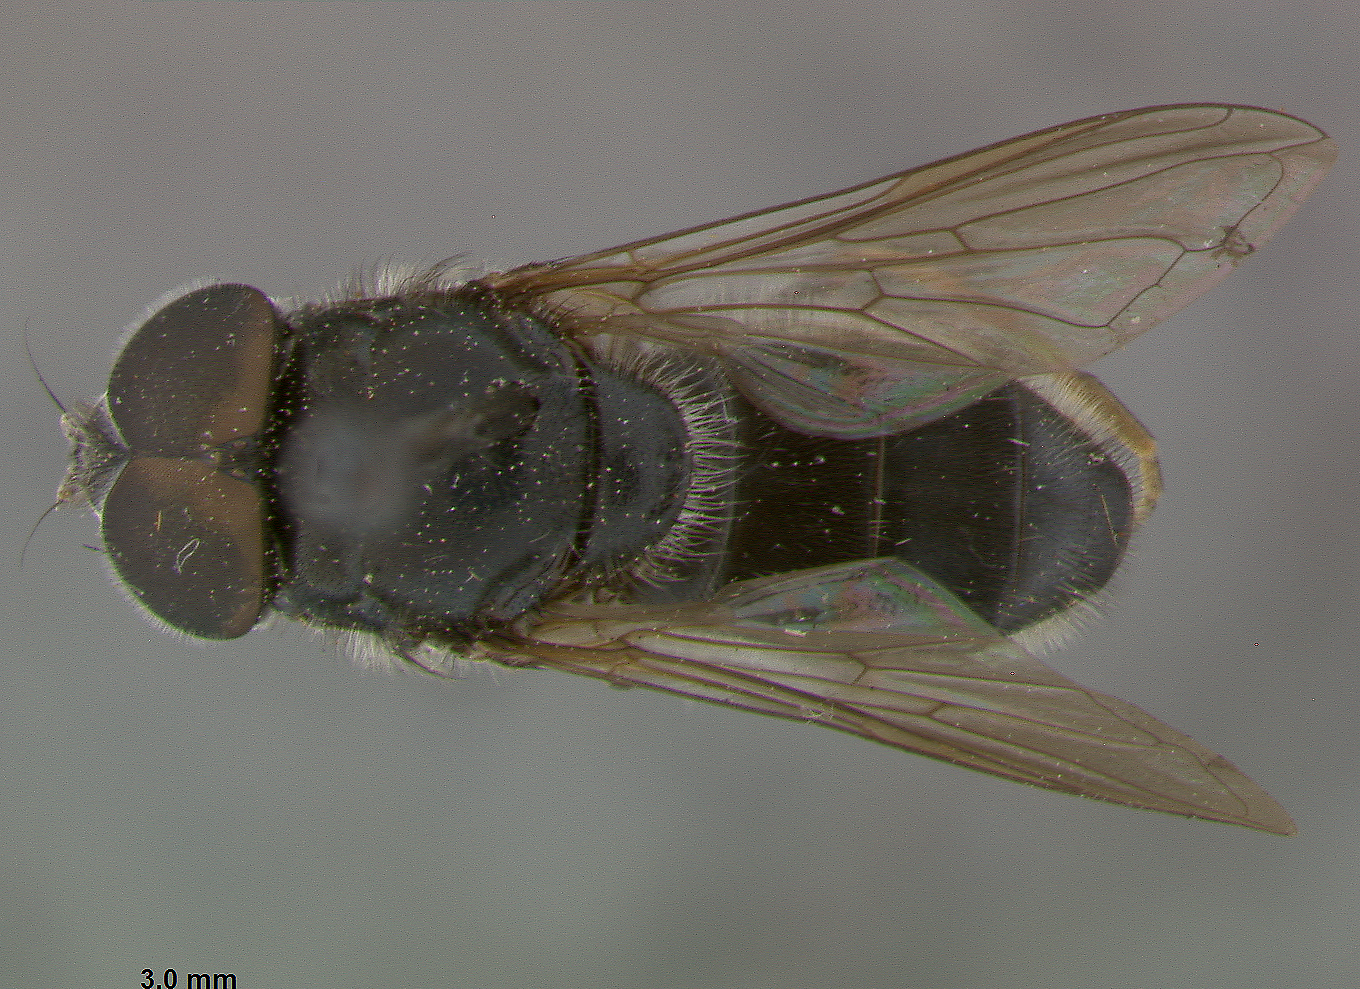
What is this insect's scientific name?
Chilosia swannanoa
